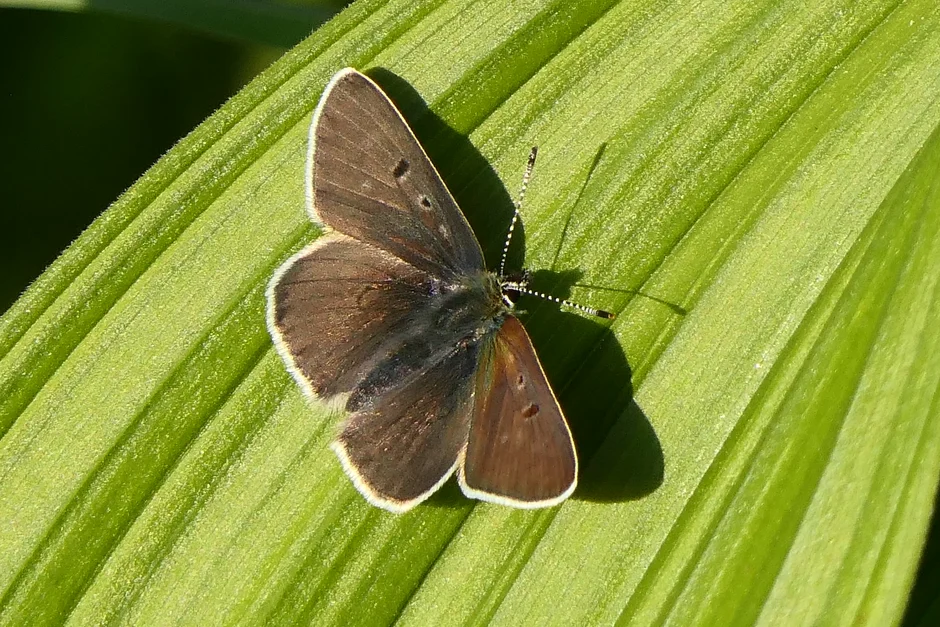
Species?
Lycaena tityrus (also Loweia tityrus)
